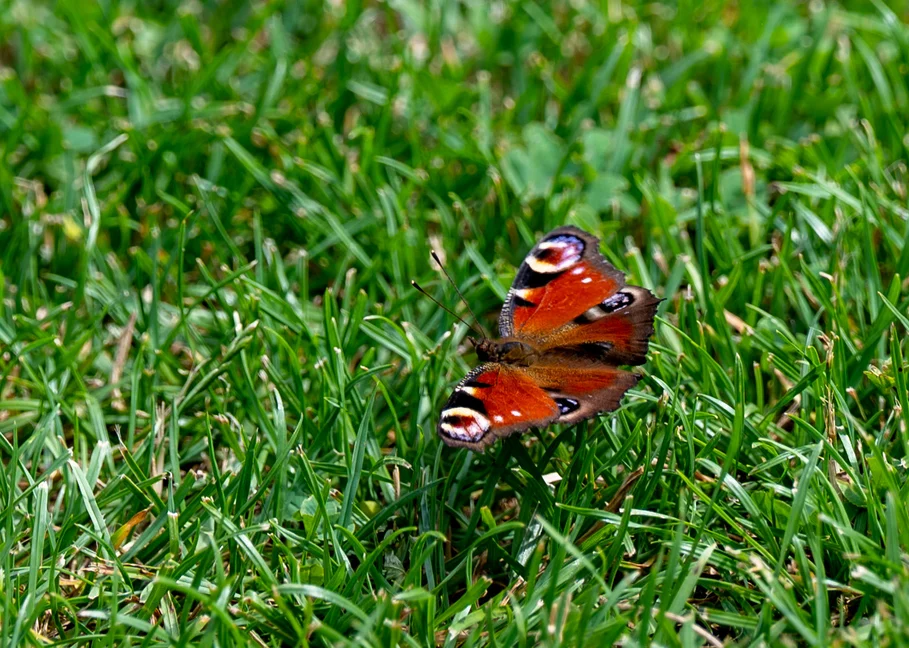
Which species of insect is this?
Aglais io
